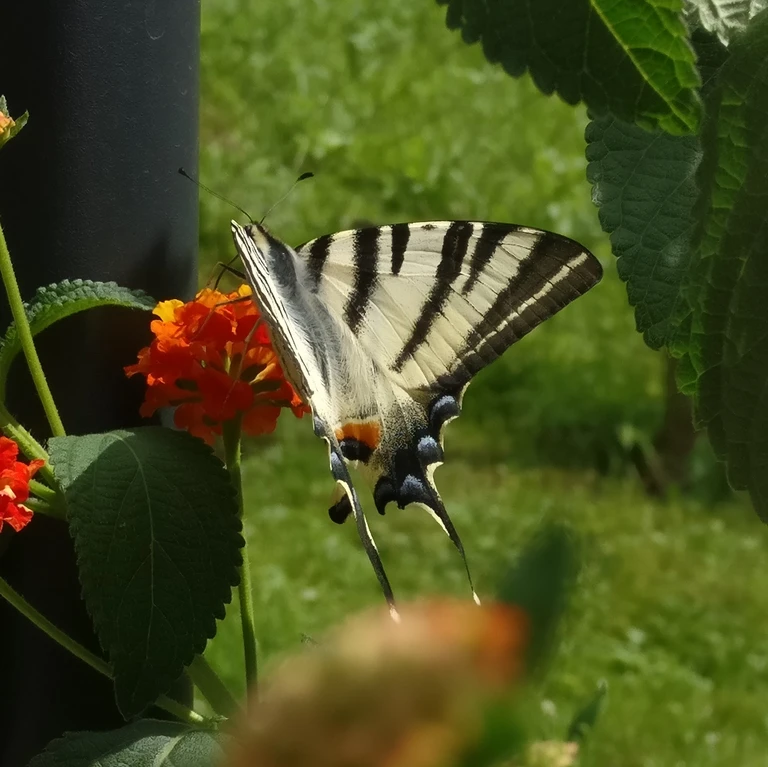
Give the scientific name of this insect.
Iphiclides podalirius
